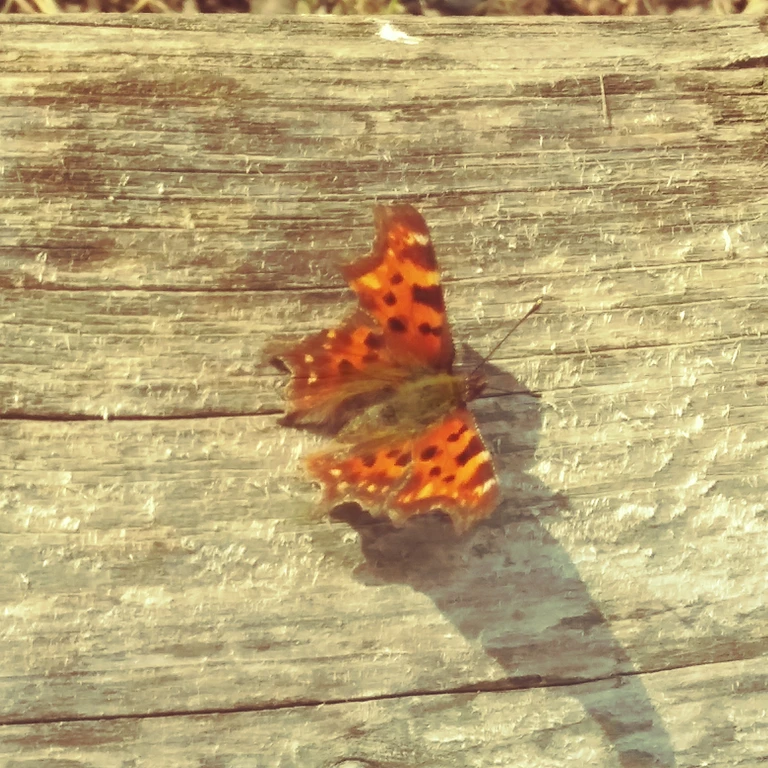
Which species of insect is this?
Polygonia c-album
